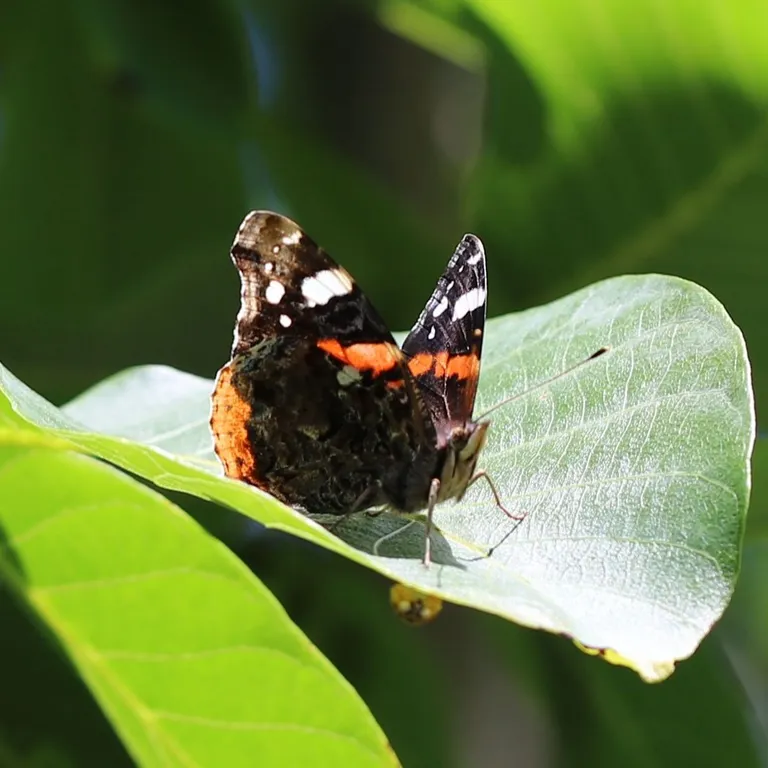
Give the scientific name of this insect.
Vanessa atalanta
